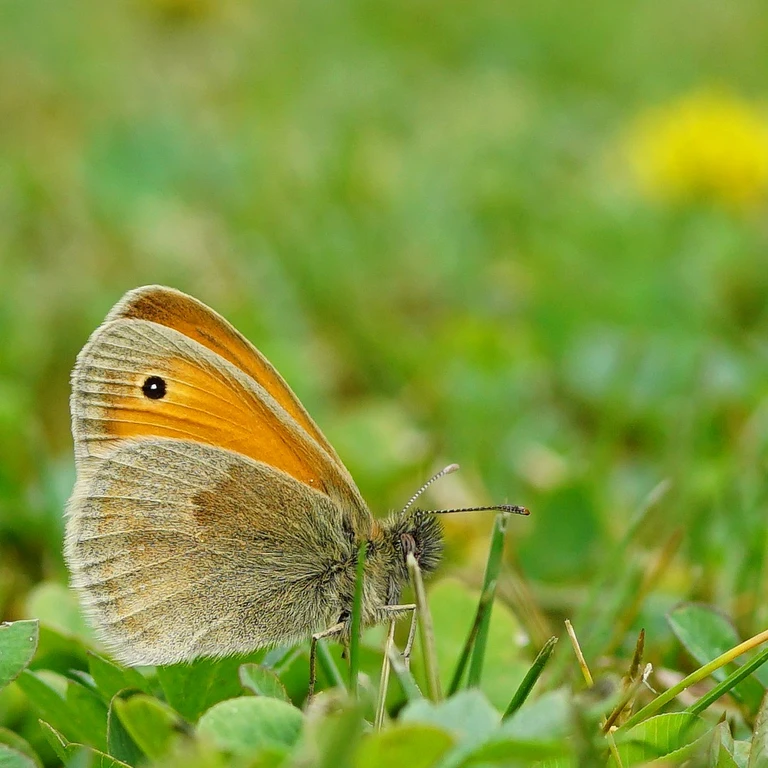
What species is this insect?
Coenonympha pamphilus
